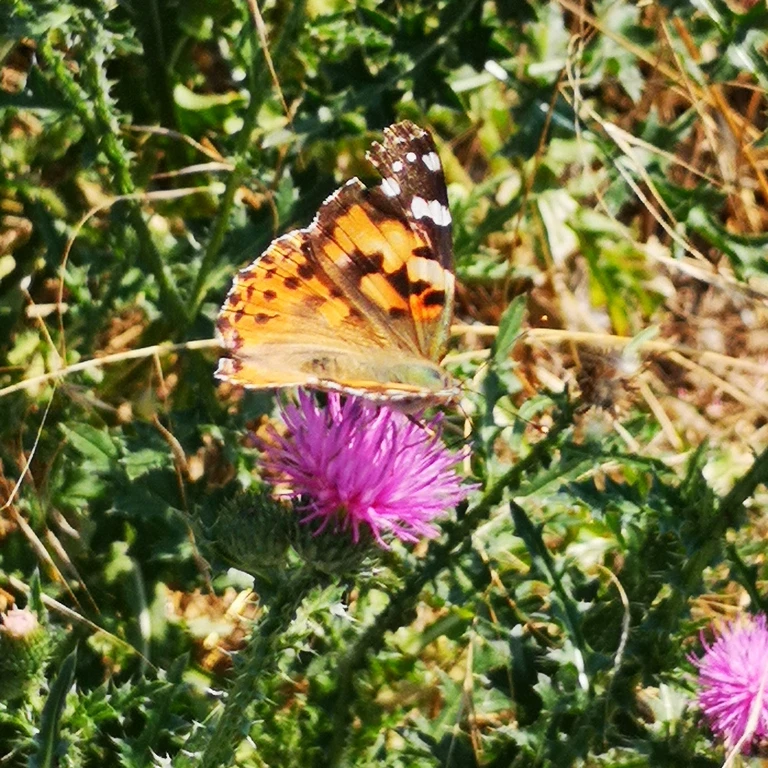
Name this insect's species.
Vanessa cardui
